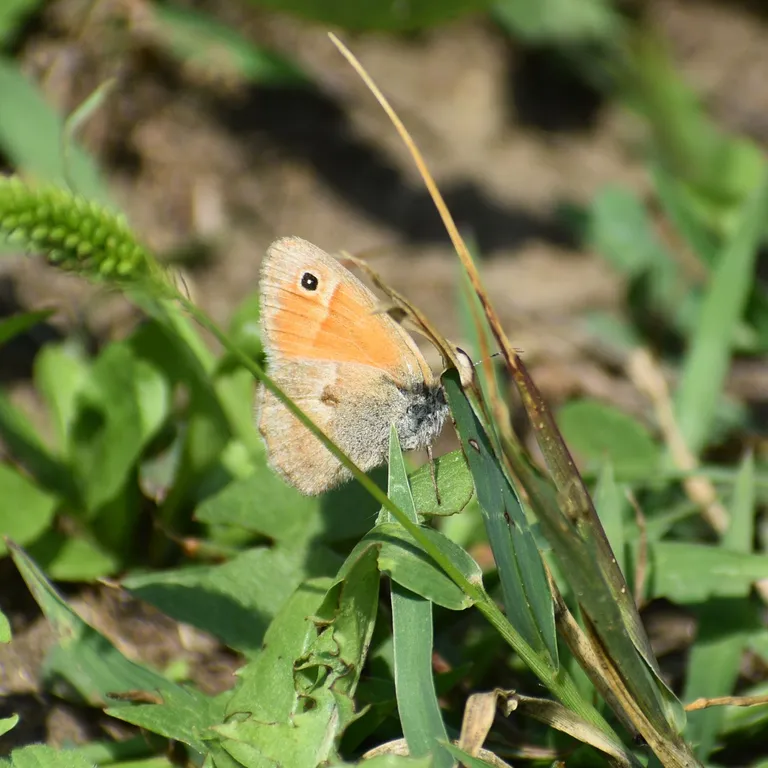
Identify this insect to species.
Coenonympha pamphilus
